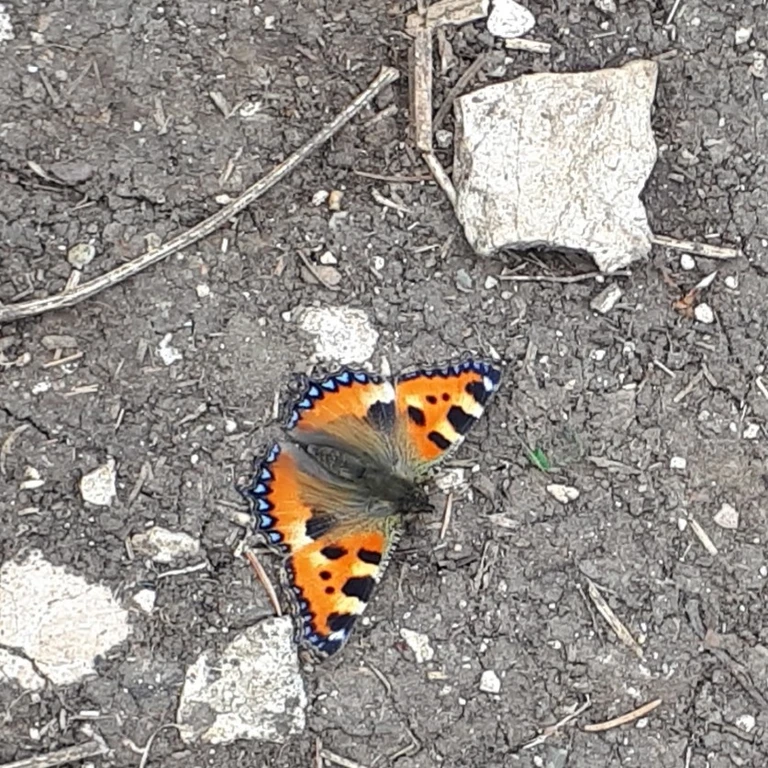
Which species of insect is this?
Aglais urticae
